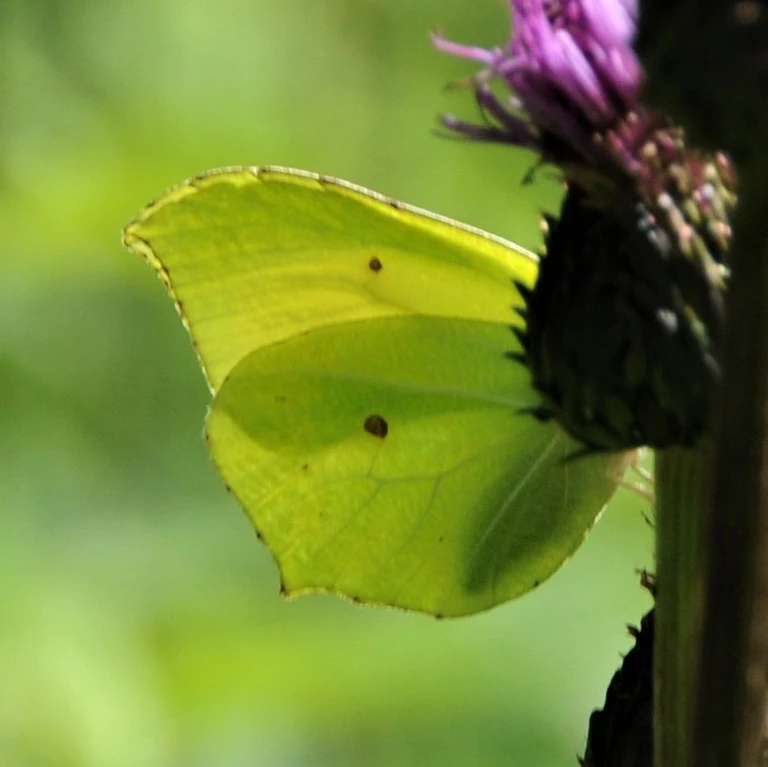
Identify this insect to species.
Gonepteryx rhamni
